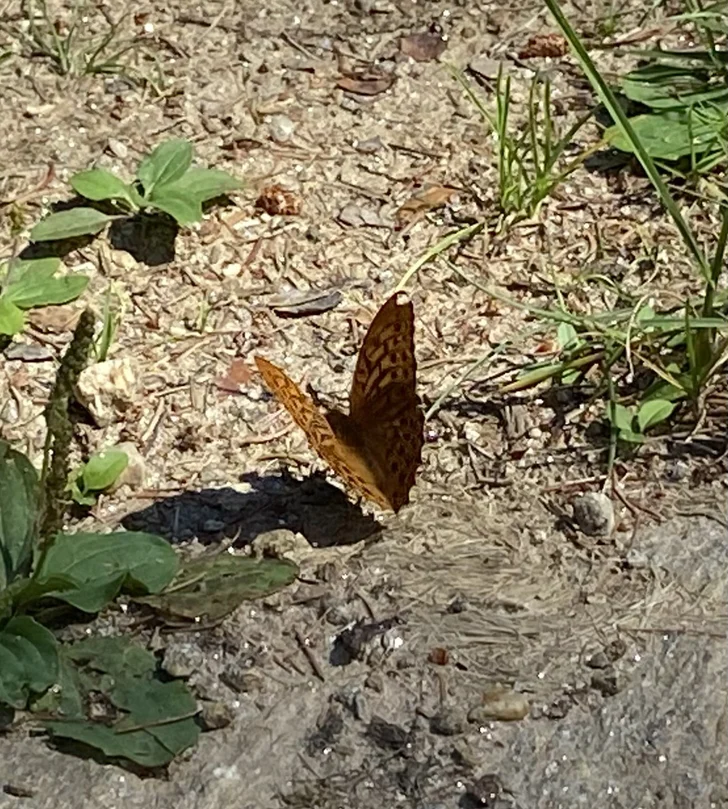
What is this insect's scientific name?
Argynnis paphia
